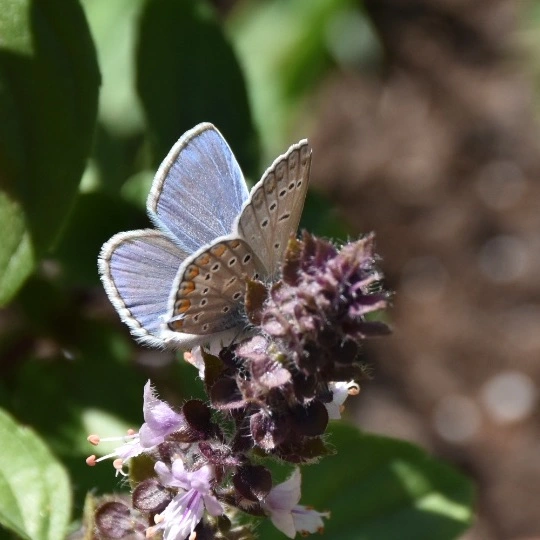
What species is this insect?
Polyommatus icarus
